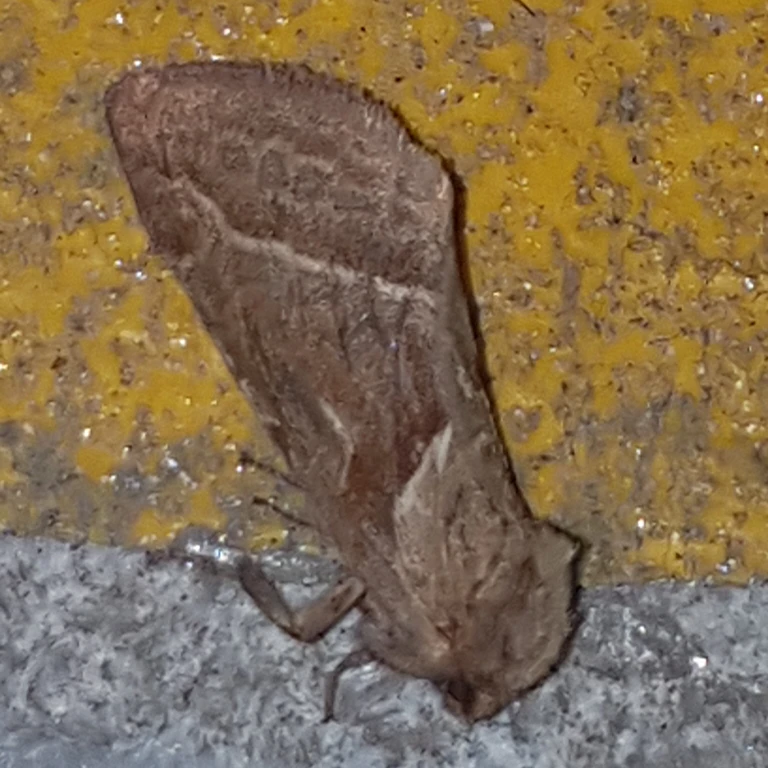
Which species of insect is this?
Triodia sylvina
